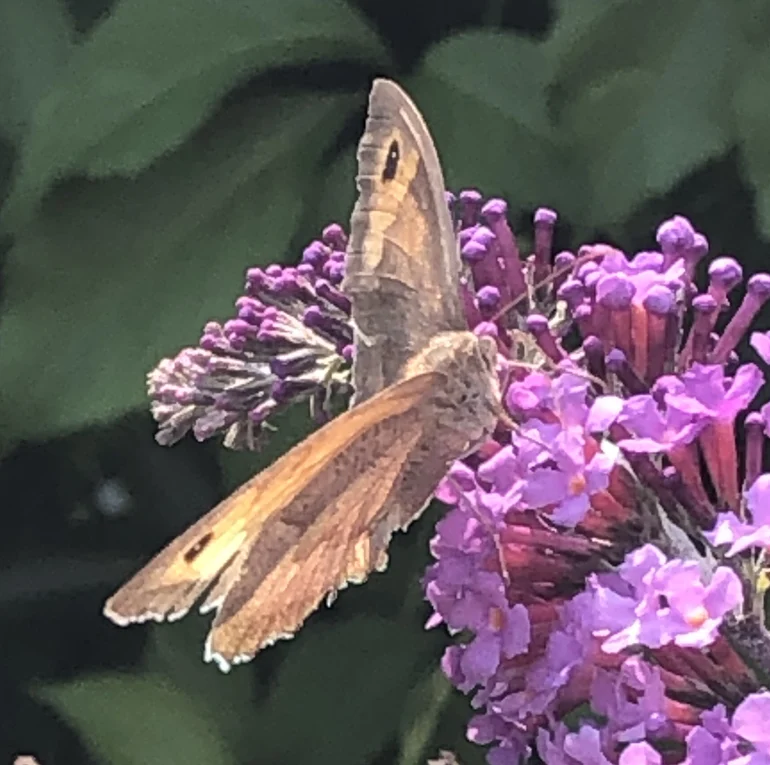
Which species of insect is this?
Maniola jurtina
